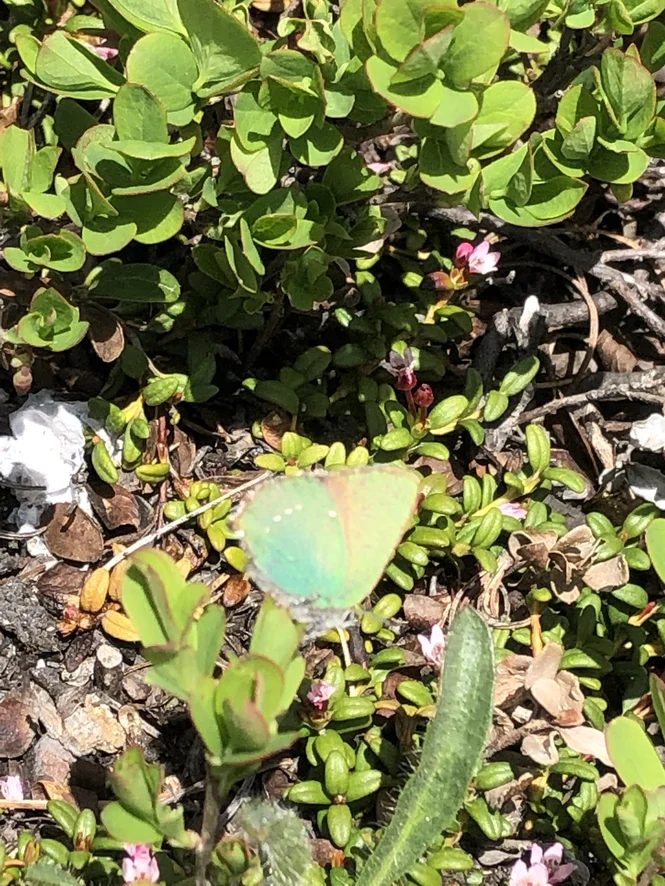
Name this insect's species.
Callophrys rubi
